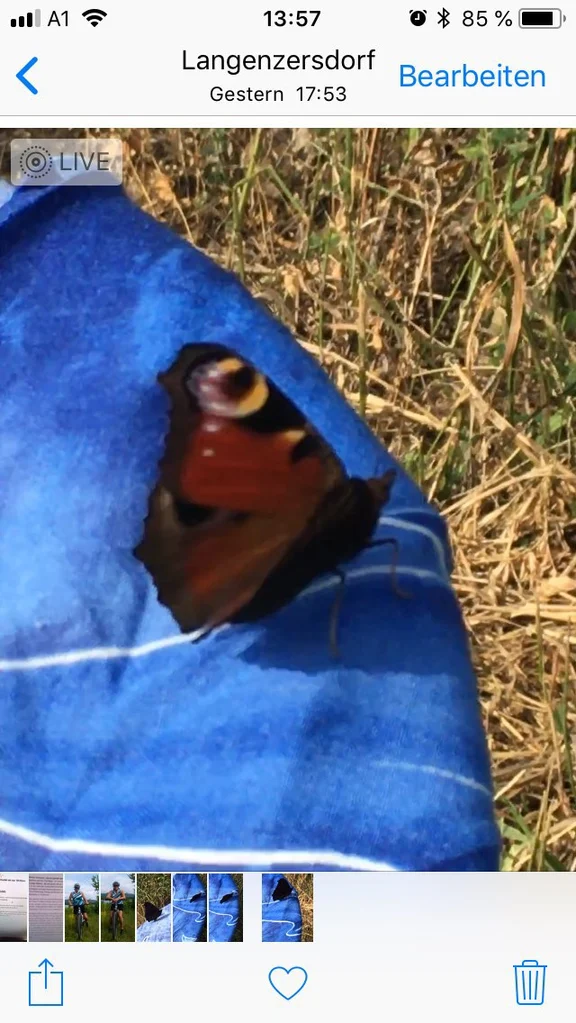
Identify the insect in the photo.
Aglais io
